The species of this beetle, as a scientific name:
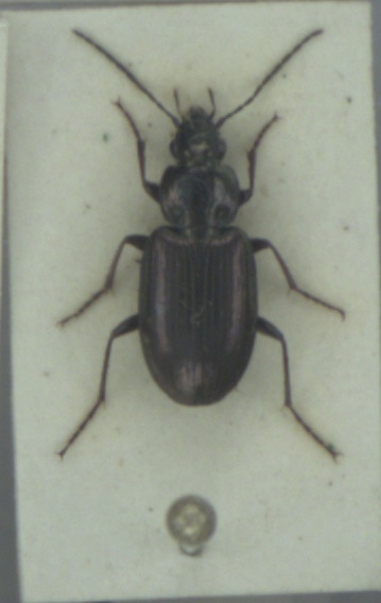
Agonum muelleri
